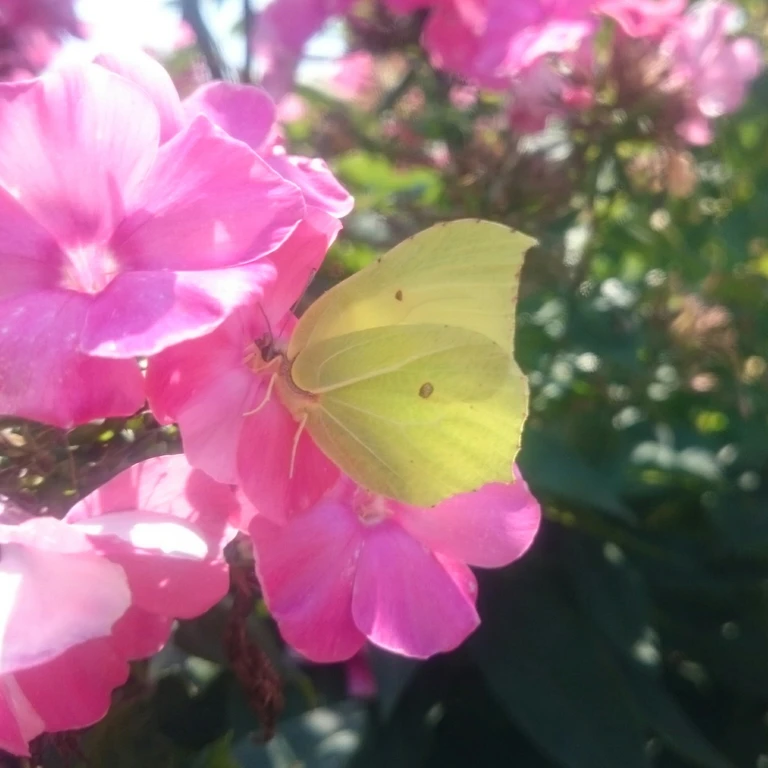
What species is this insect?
Gonepteryx rhamni
